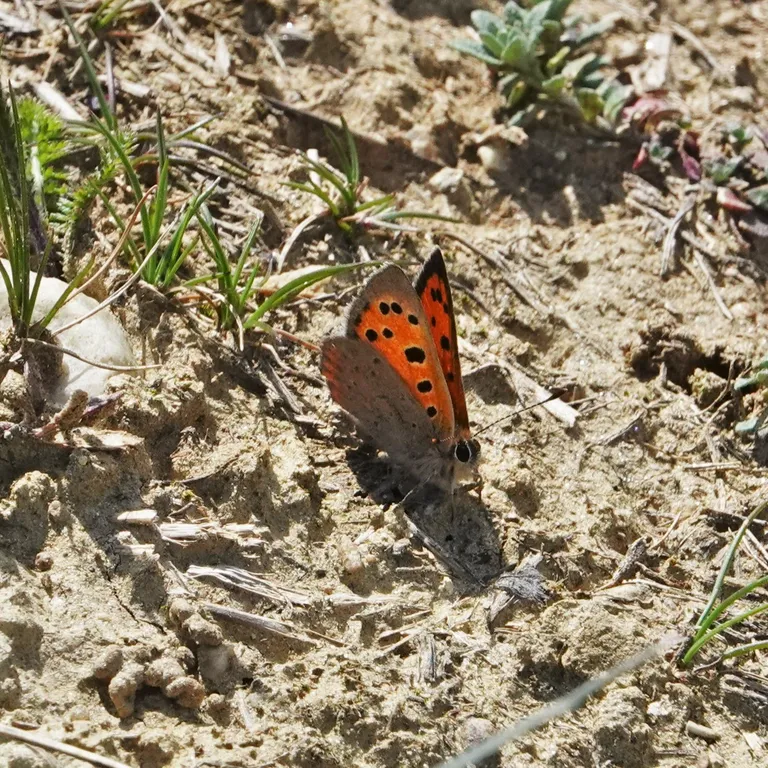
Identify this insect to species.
Lycaena phlaeas
